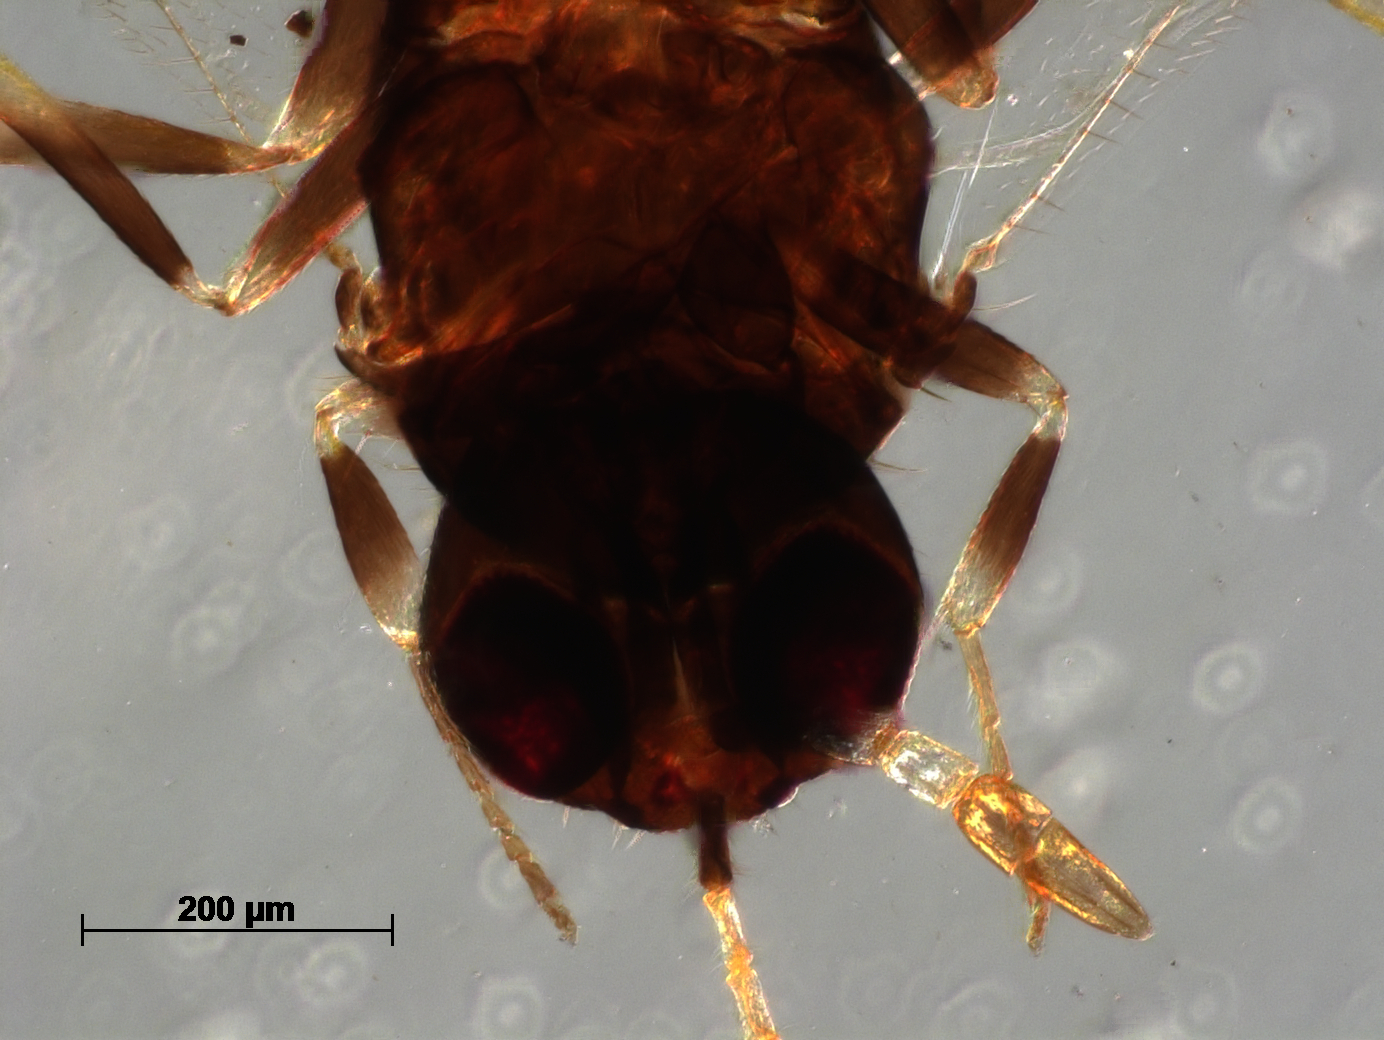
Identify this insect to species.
Physcus townsendi
